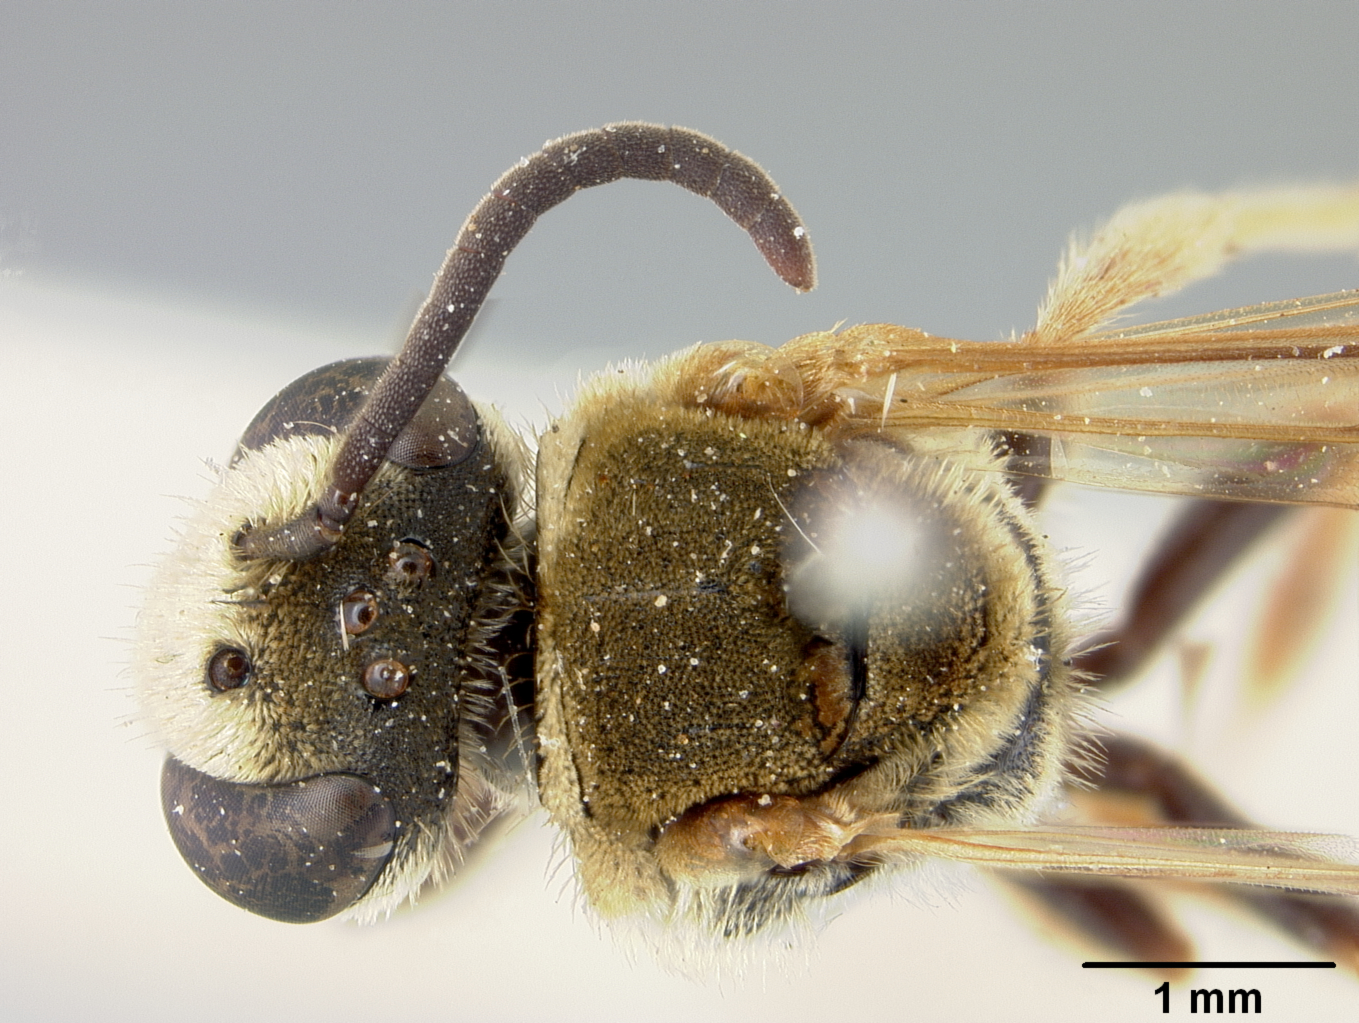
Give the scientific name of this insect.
Nomia burmica
